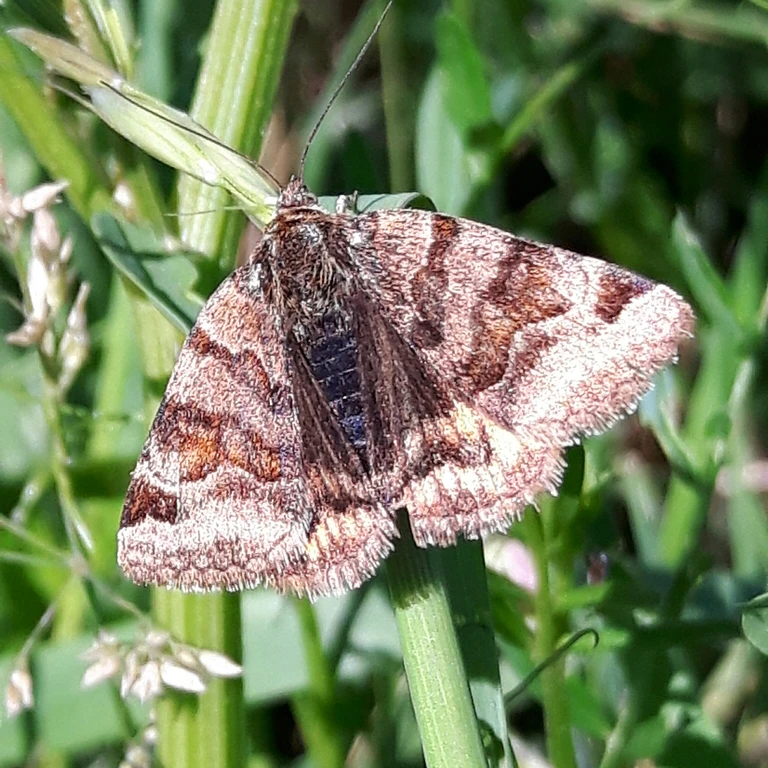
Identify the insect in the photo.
Euclidia glyphica
